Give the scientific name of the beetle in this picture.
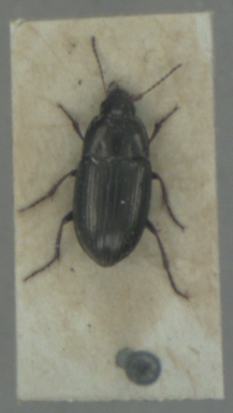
Amara aenea
